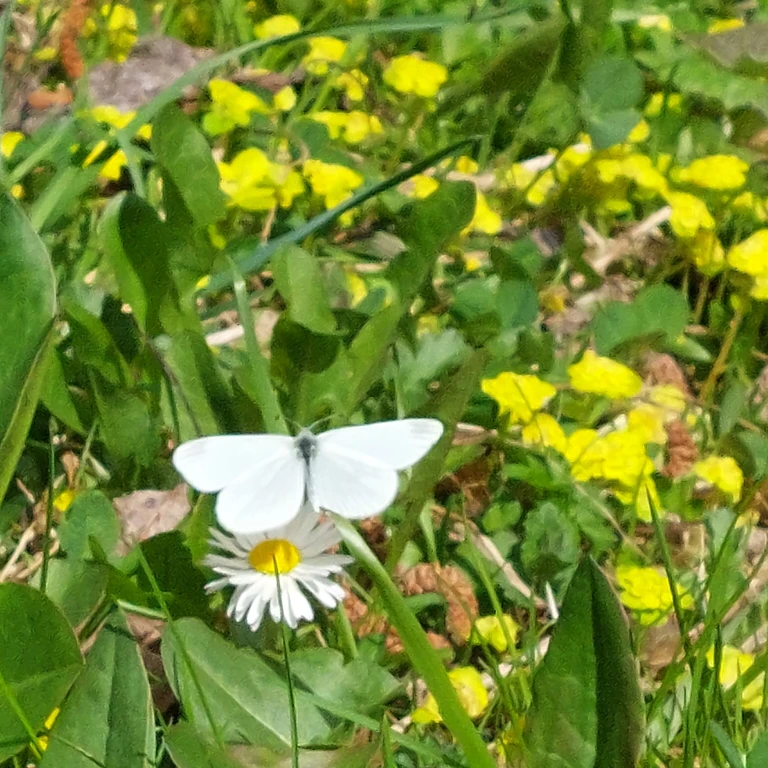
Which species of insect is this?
Leptidea sinapis/juvernica
